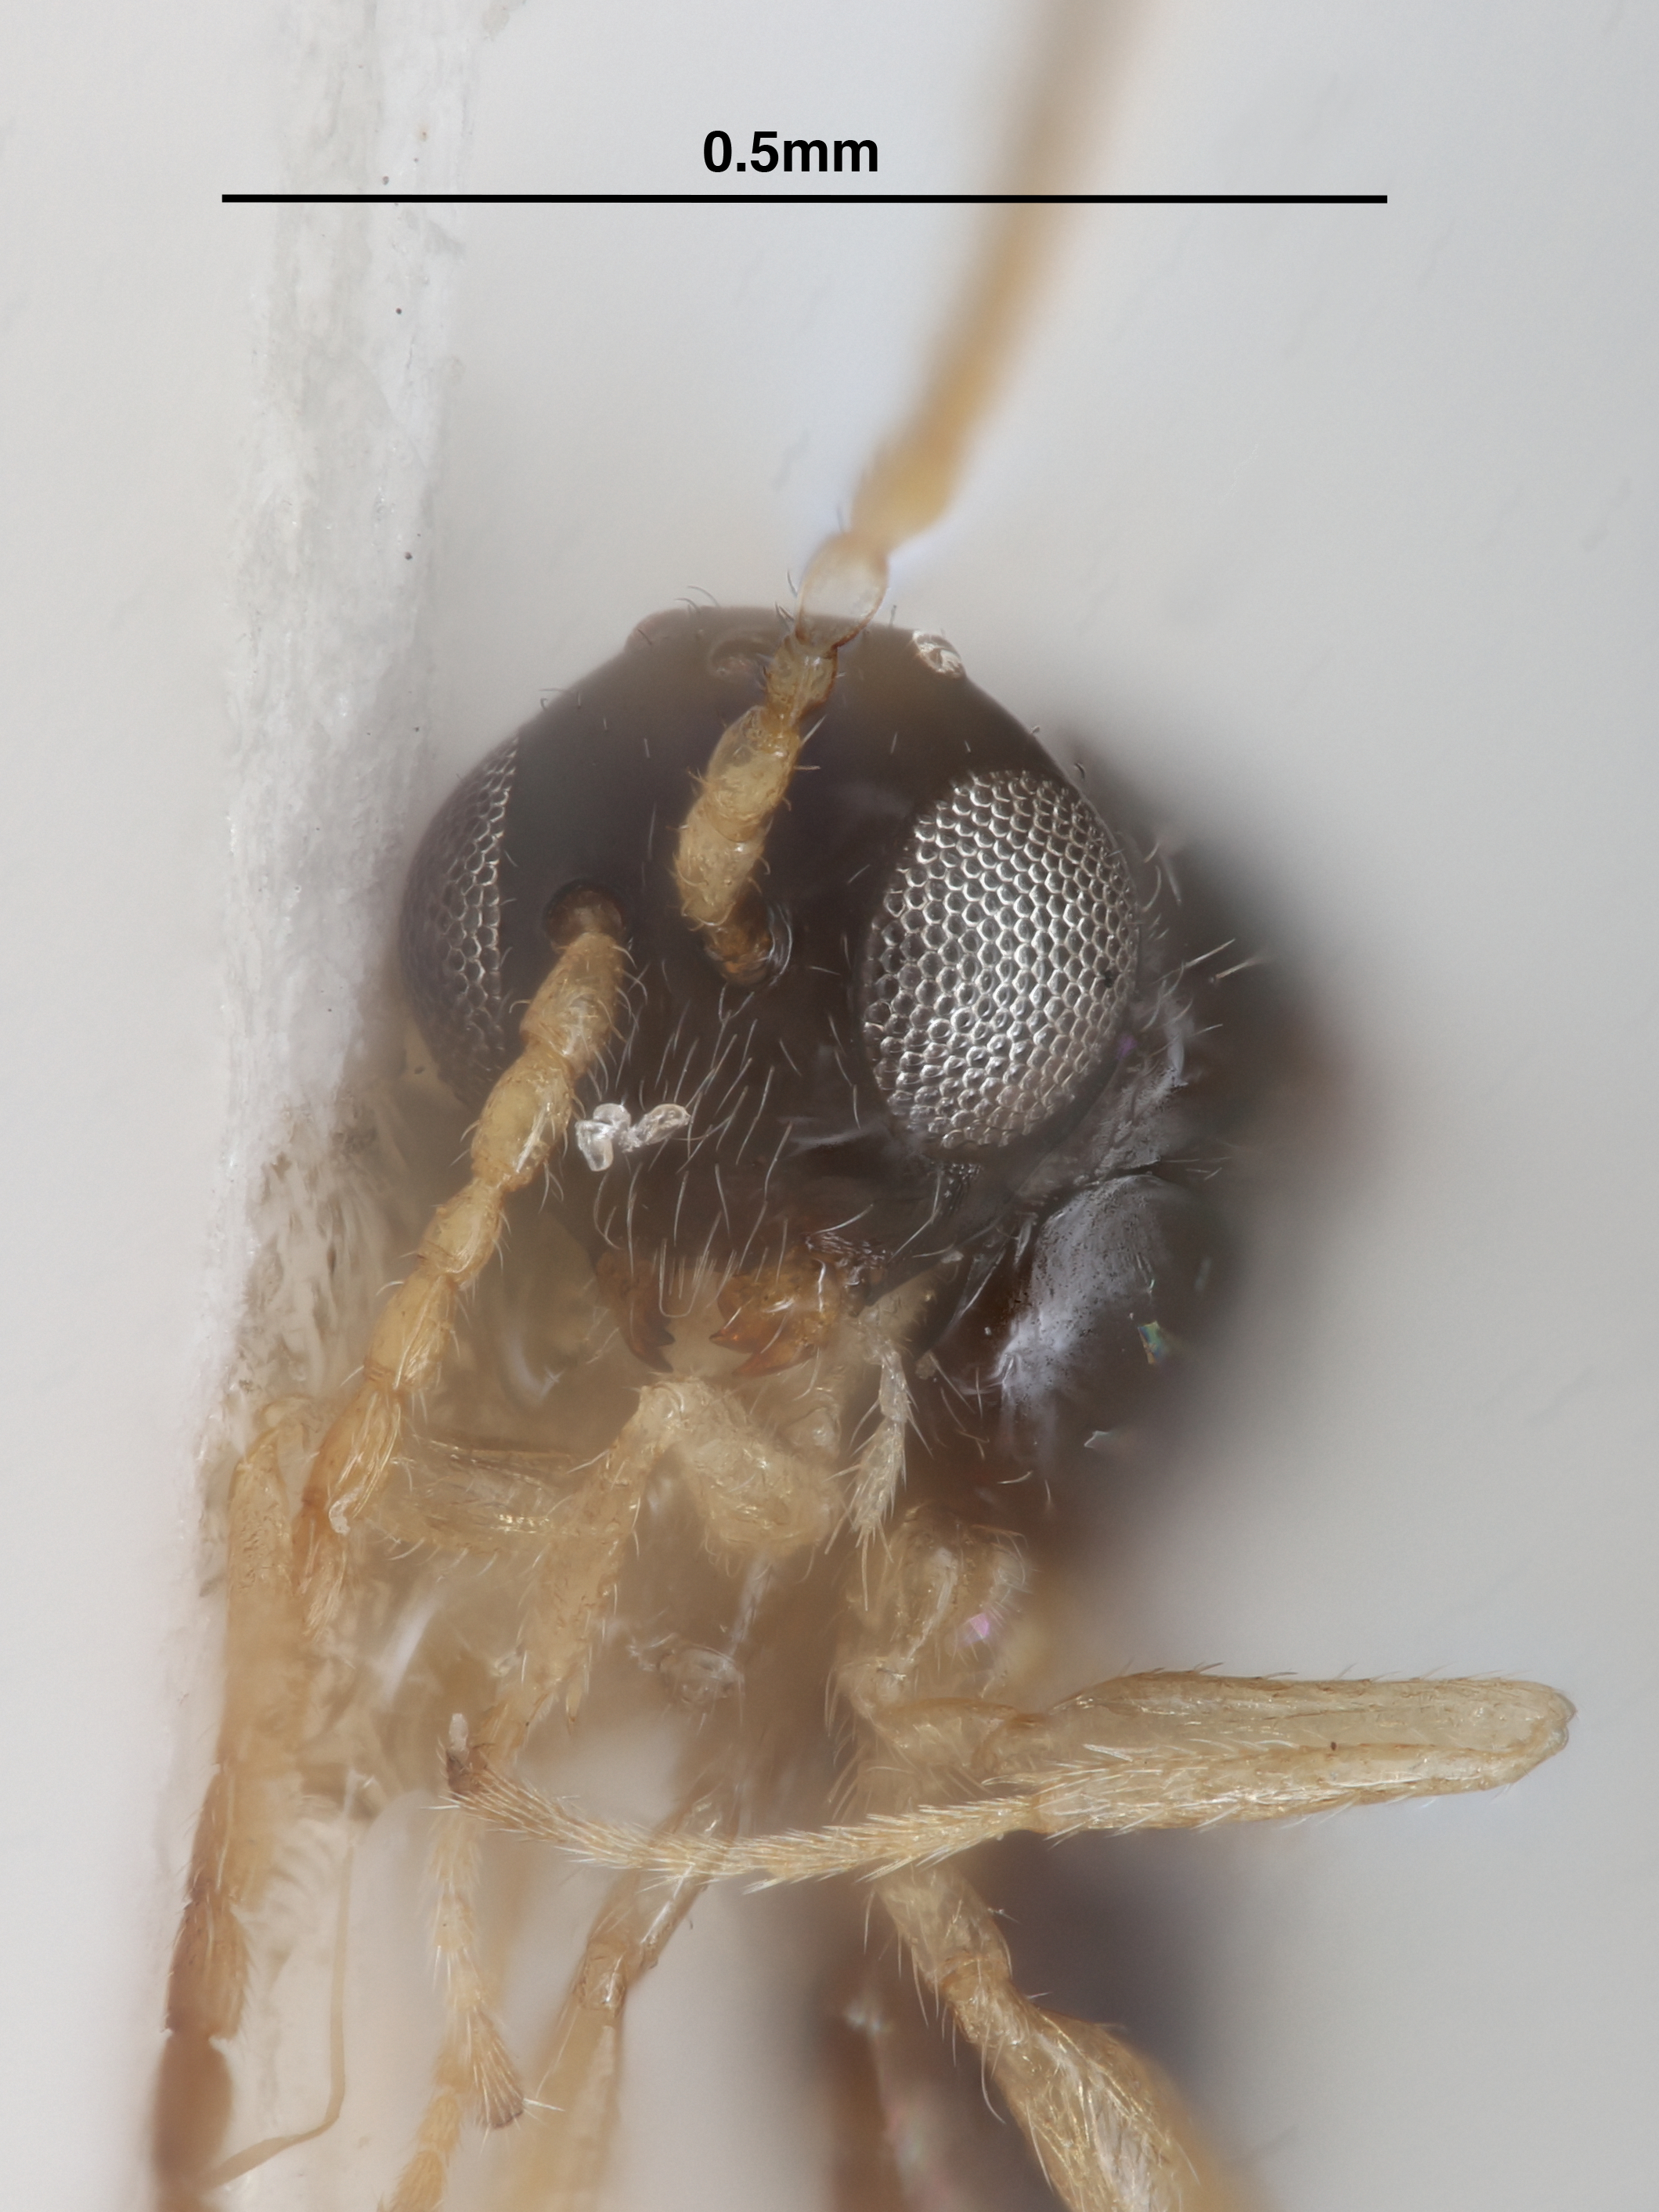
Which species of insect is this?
Alloxysta petchabunensis
